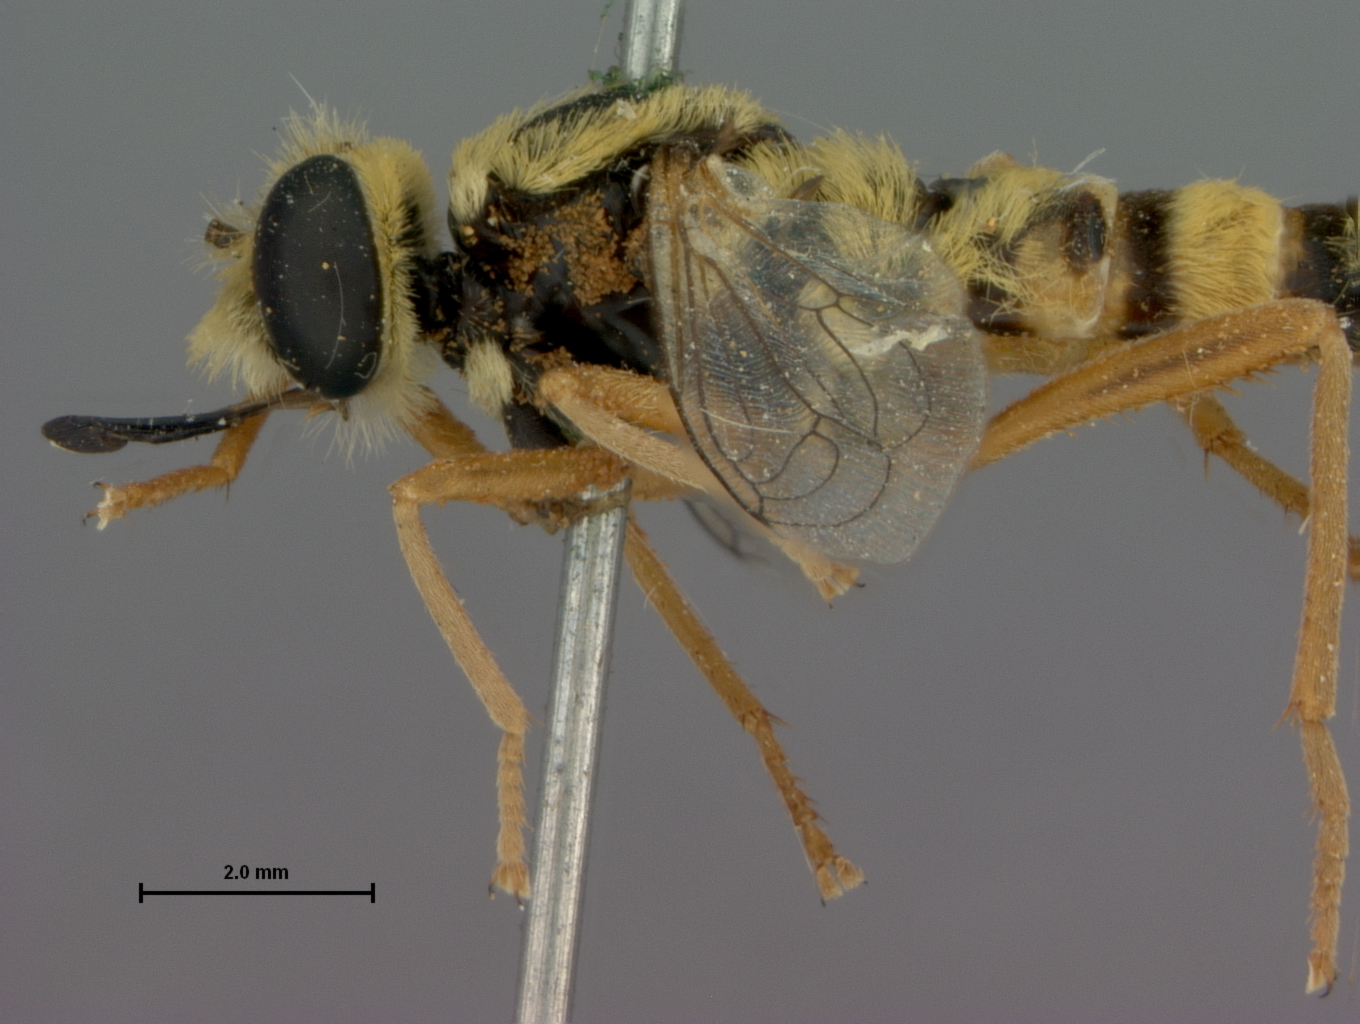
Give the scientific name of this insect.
Leptomydas concinnus
